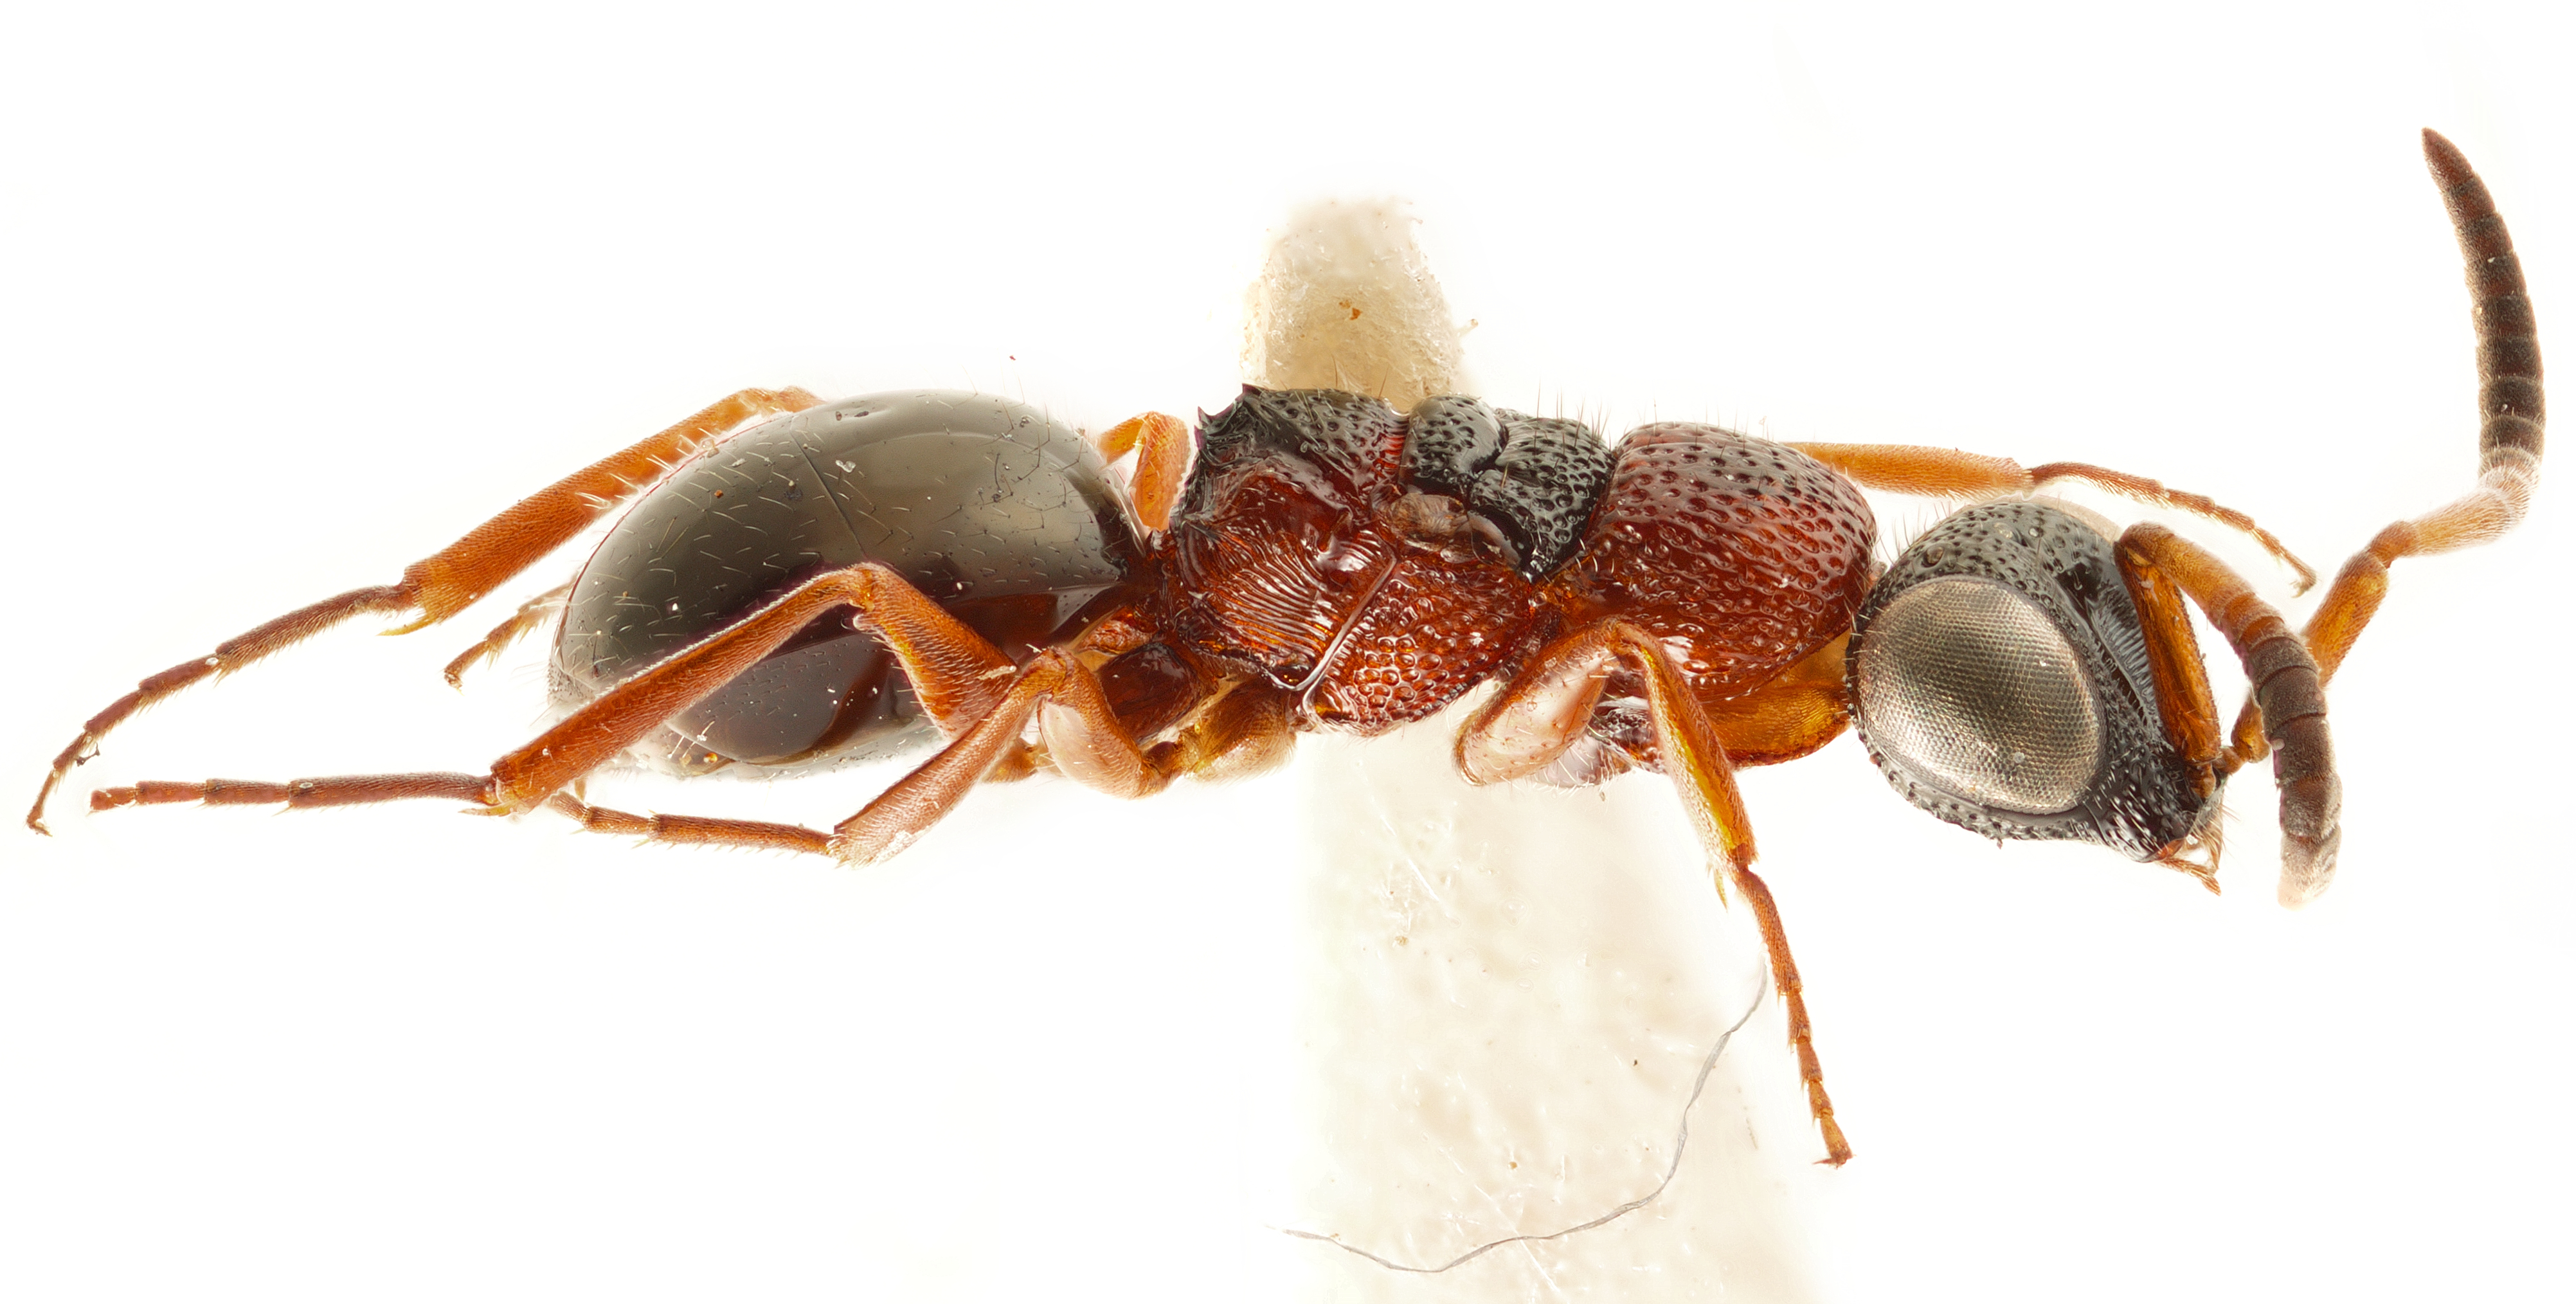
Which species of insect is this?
Myrmecomimesis bispinosus
